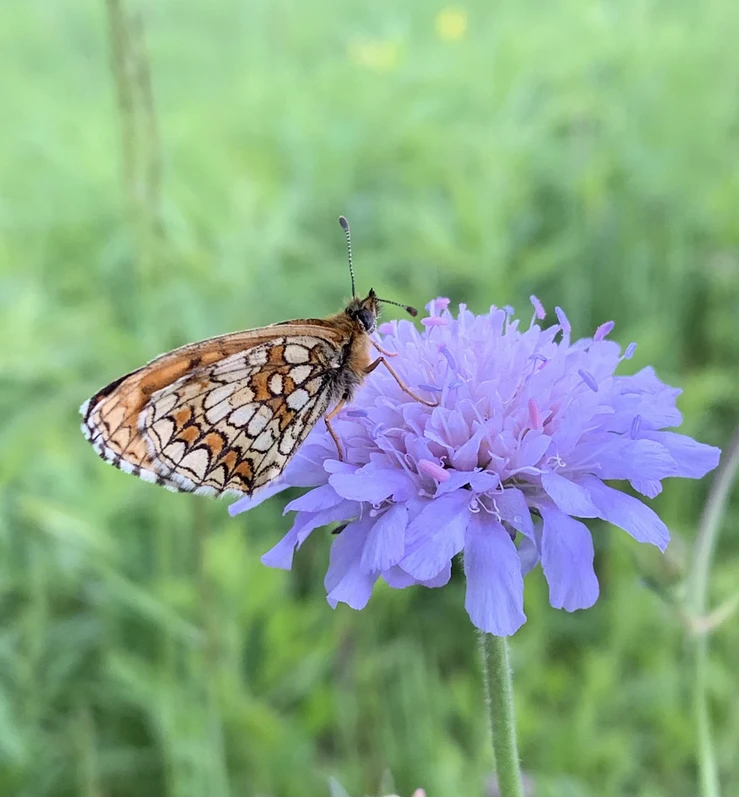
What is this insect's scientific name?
Melitaea athalia
